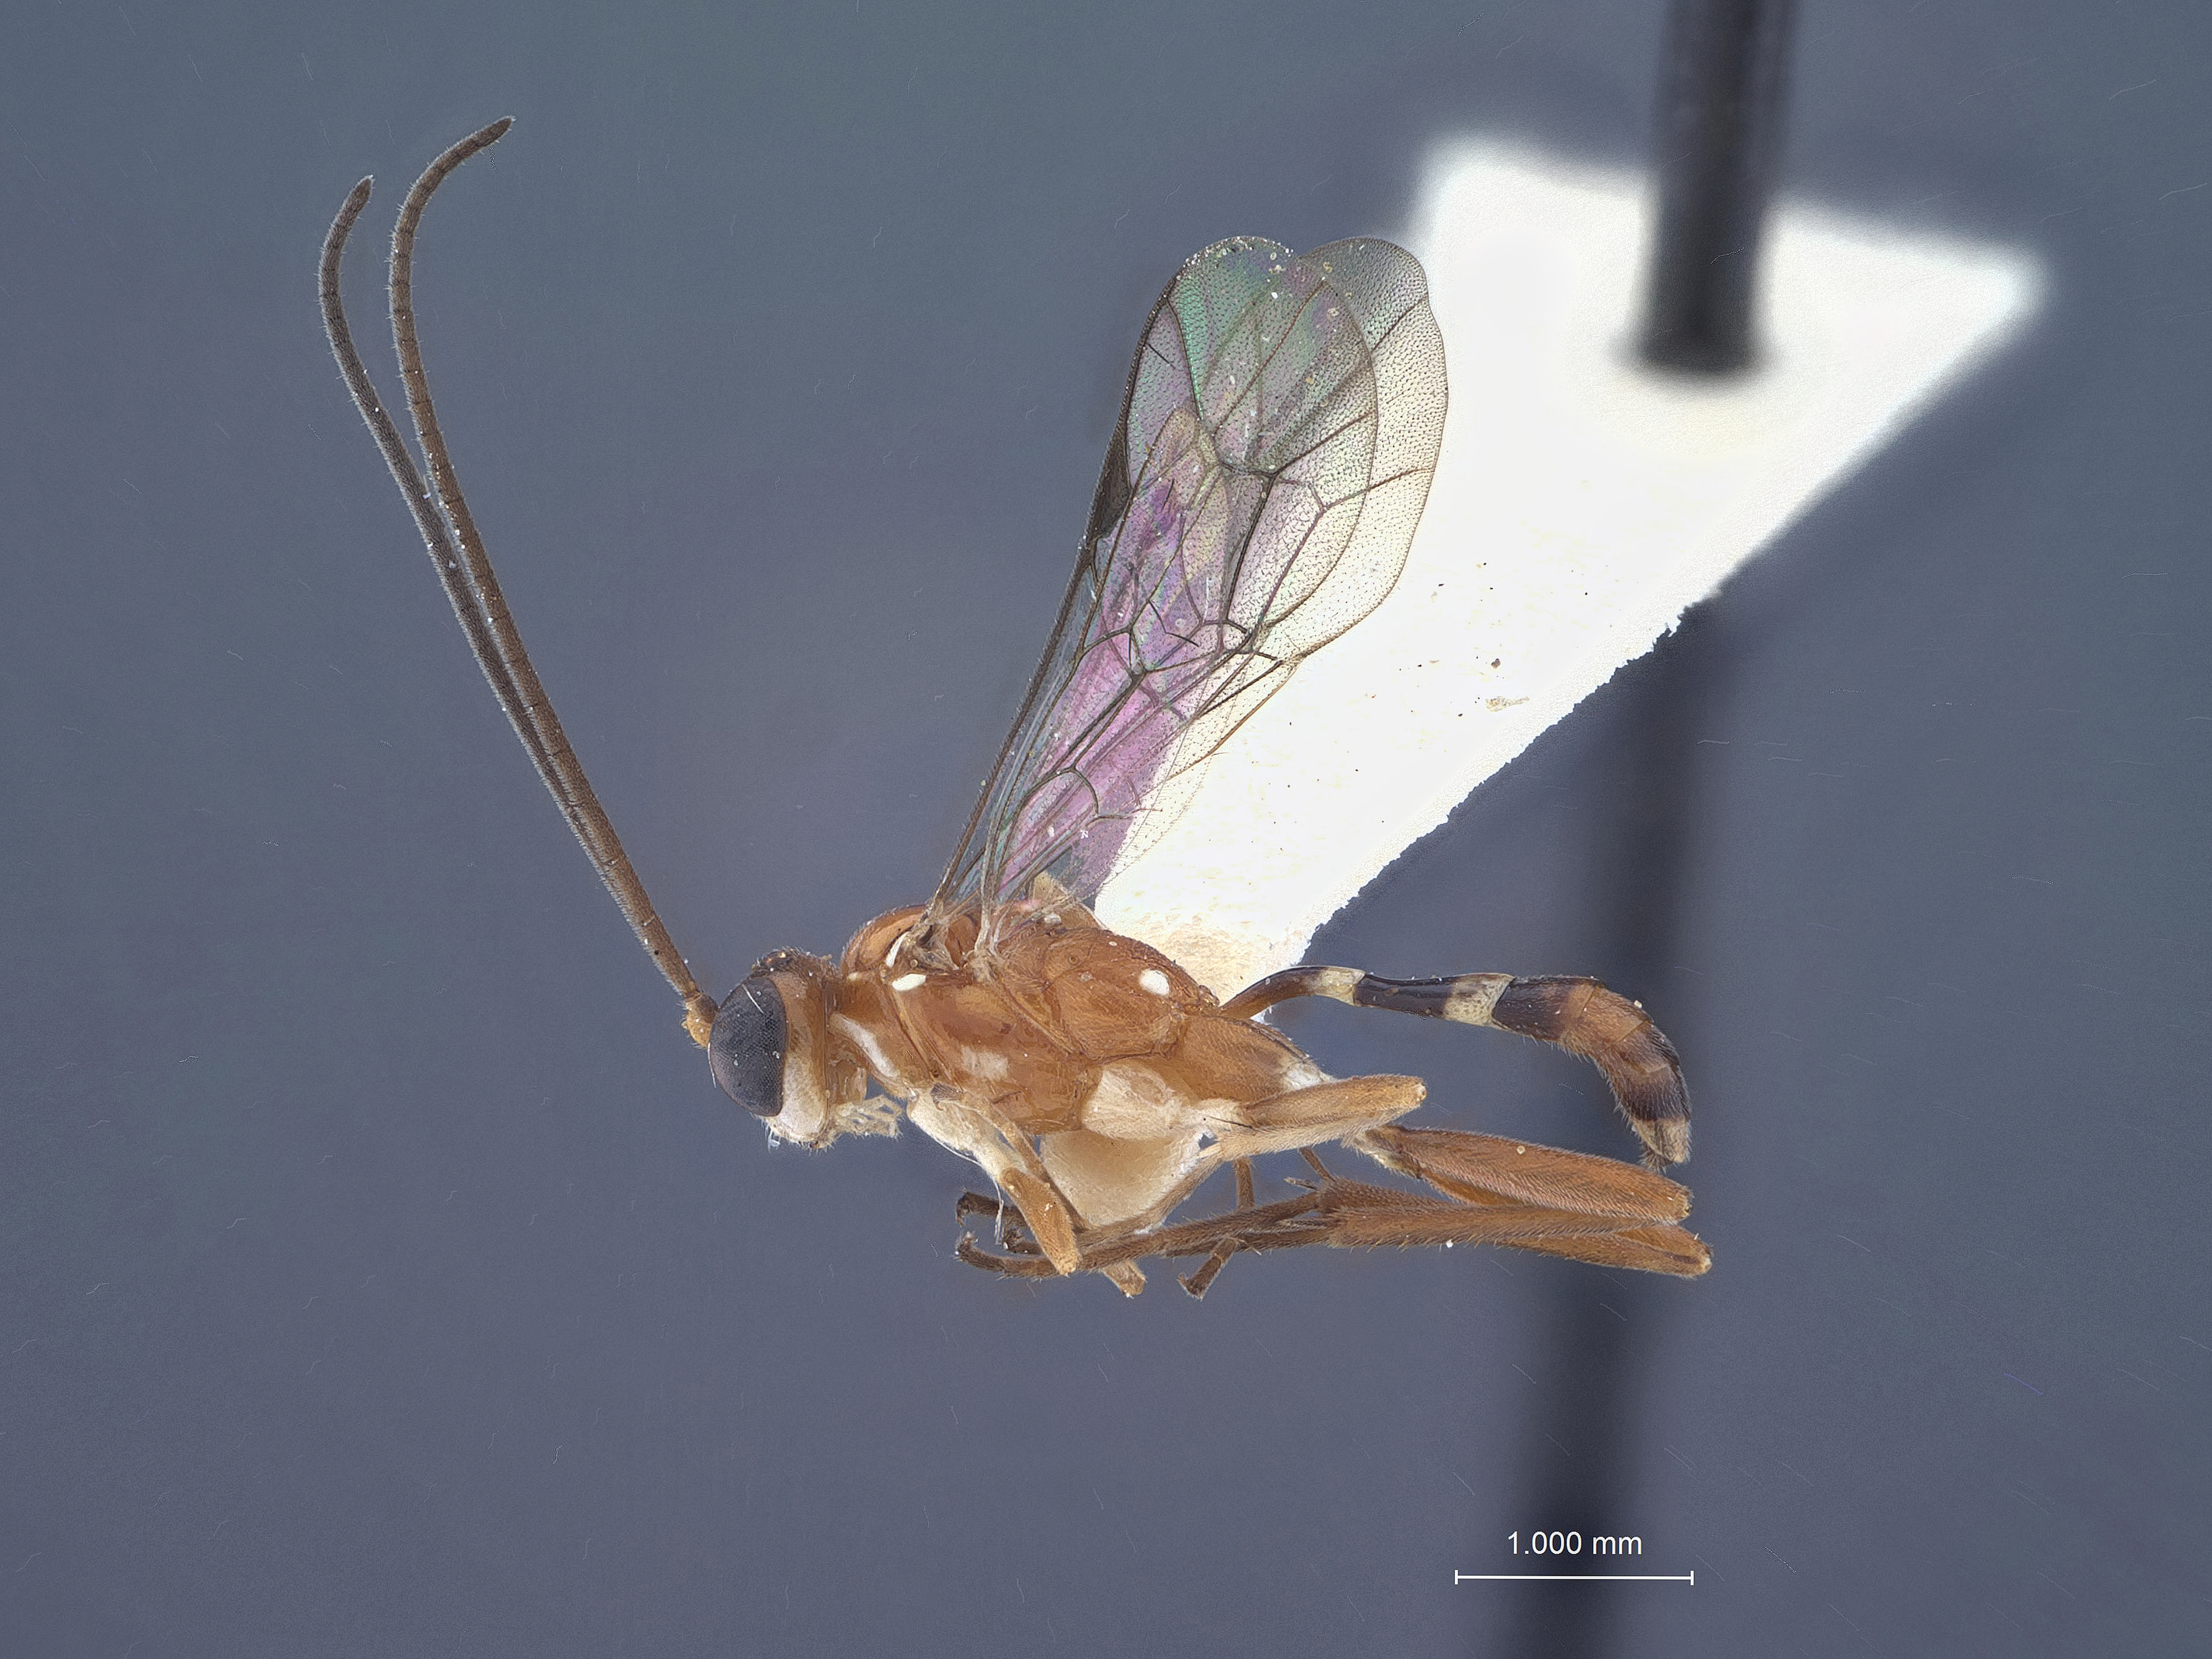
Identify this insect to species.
Lymeon leiponeuron
